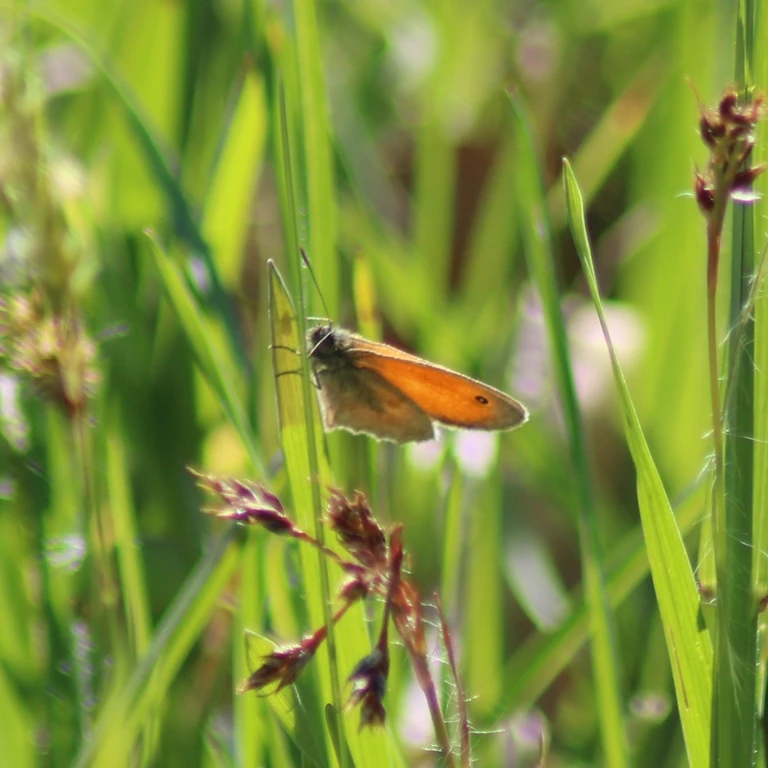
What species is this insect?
Coenonympha pamphilus
